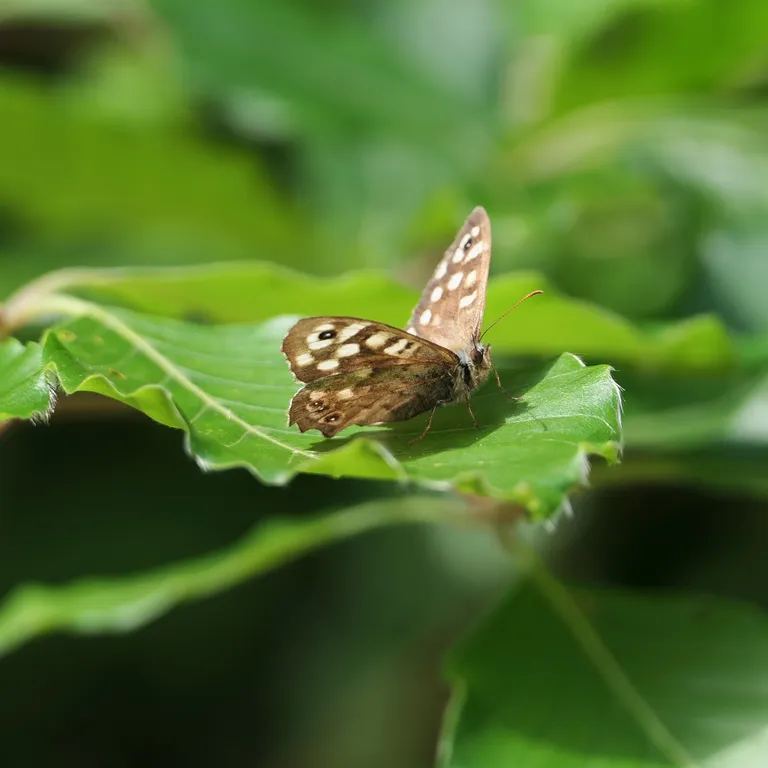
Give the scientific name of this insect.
Pararge aegeria
